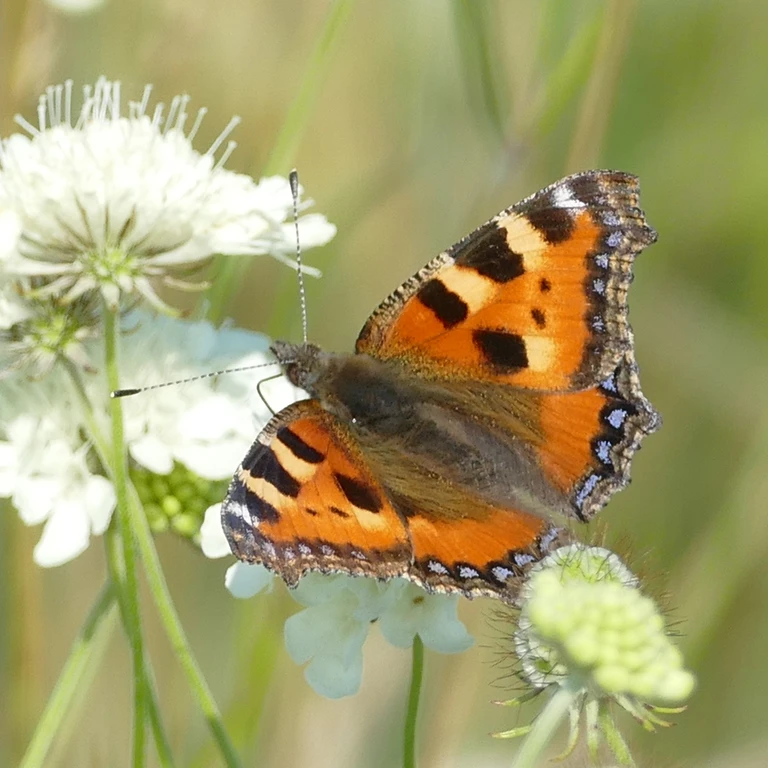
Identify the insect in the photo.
Aglais urticae
